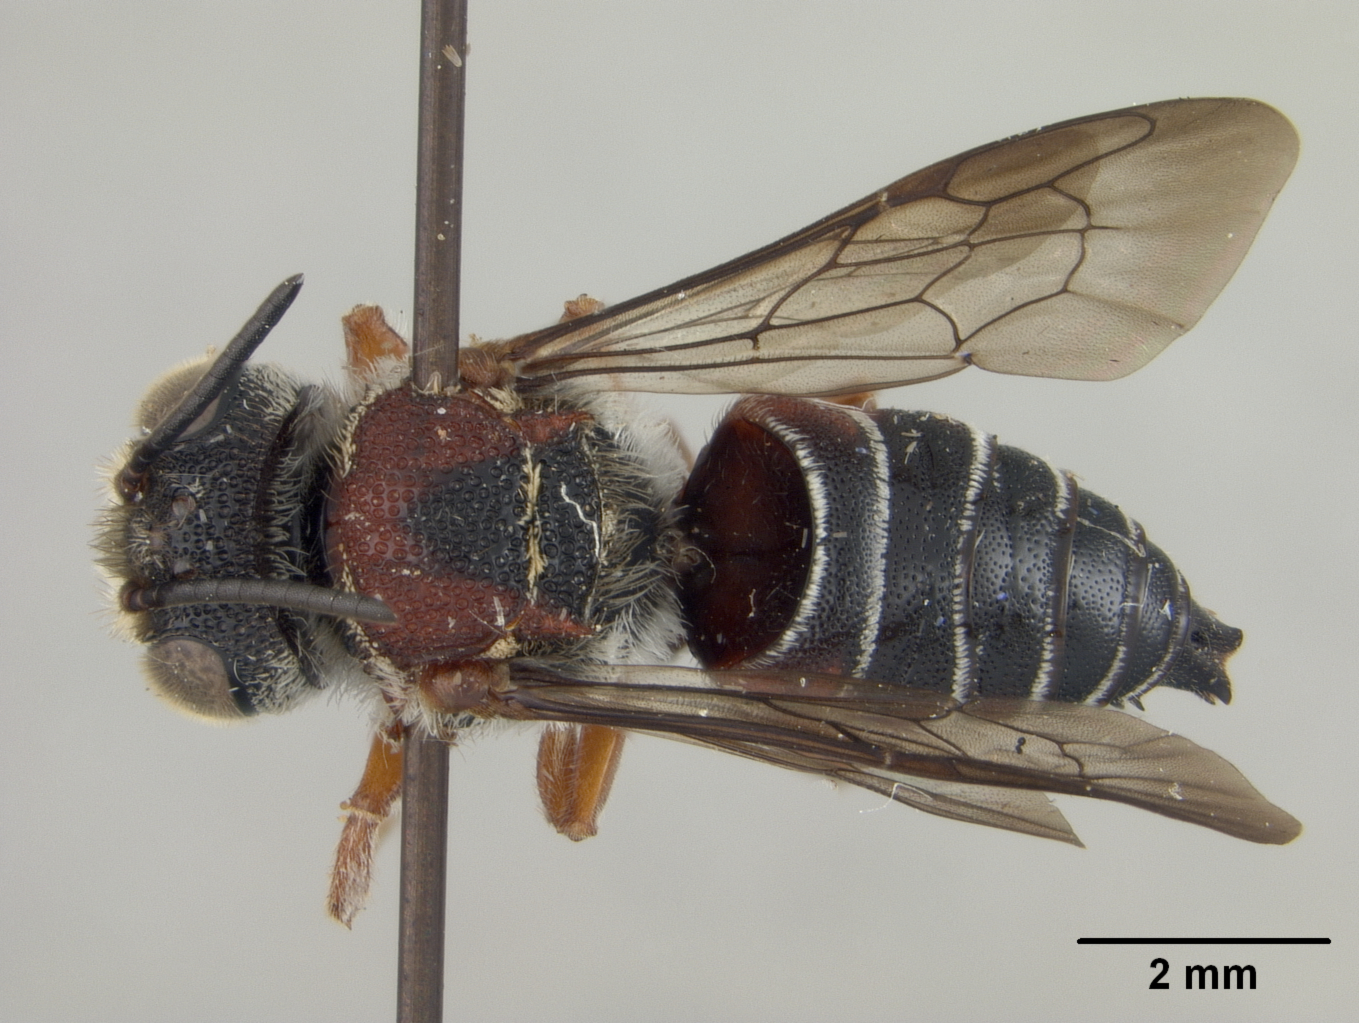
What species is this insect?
Coelioxys cisnerosi
